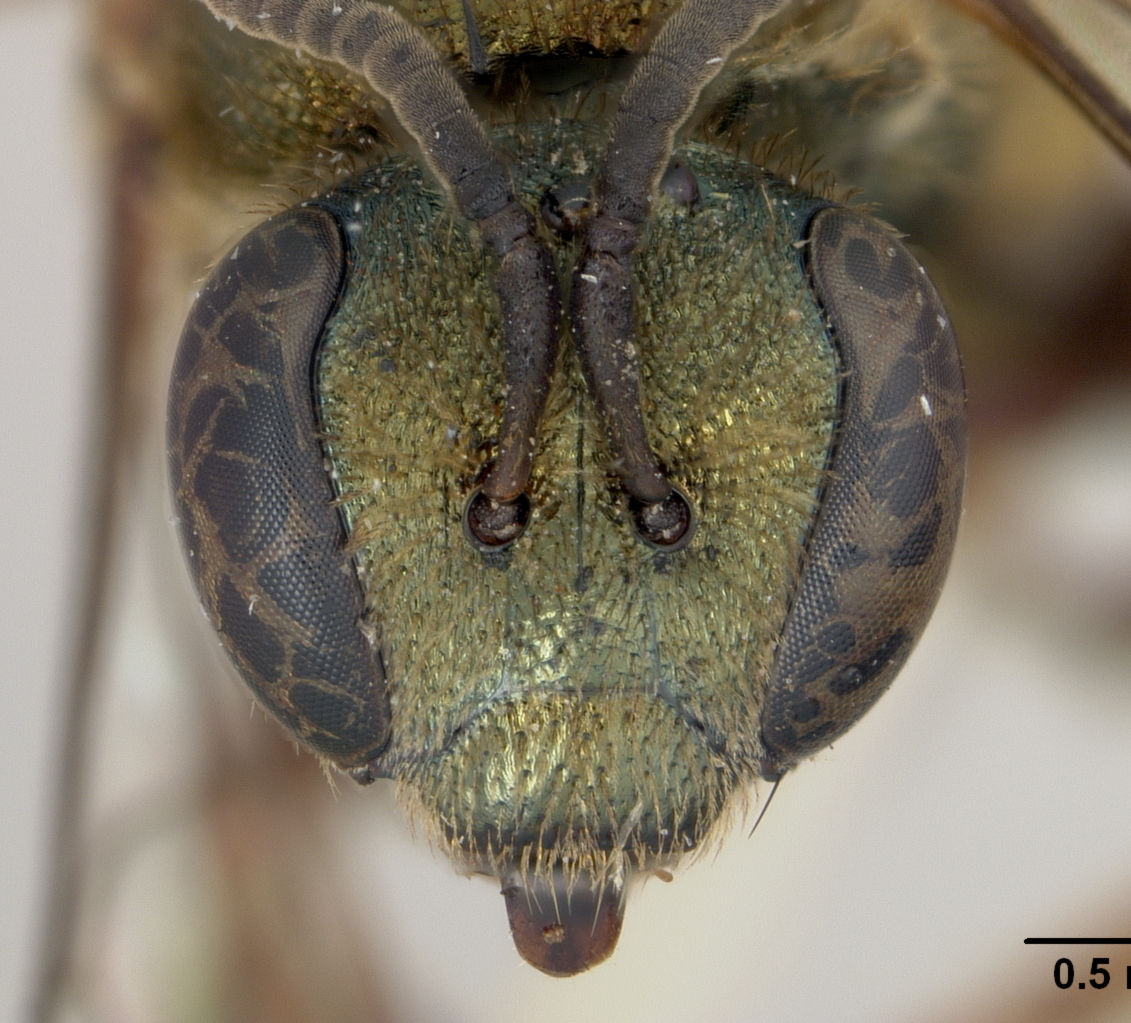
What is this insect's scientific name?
Halictus pseudexterus
